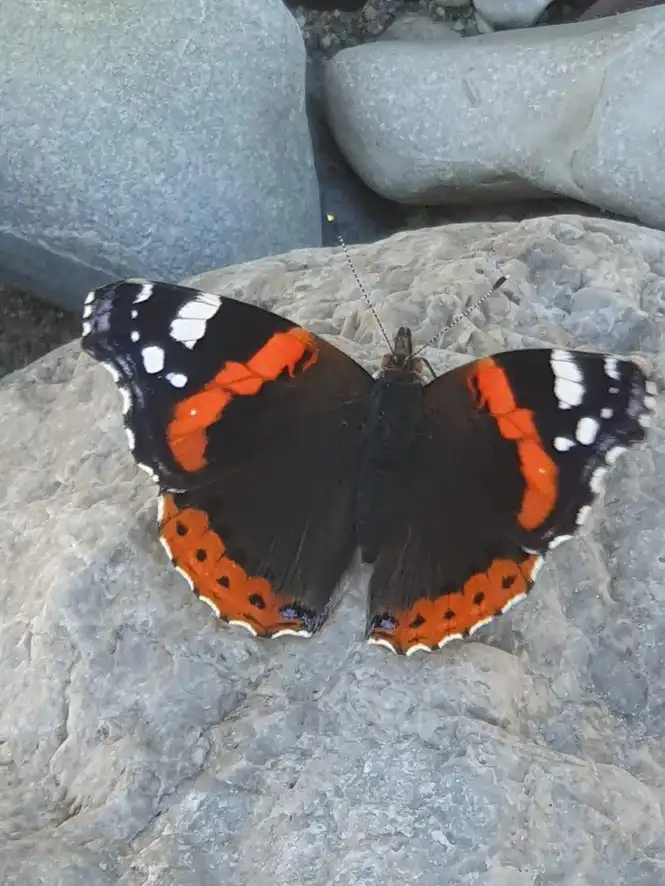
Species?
Vanessa atalanta
